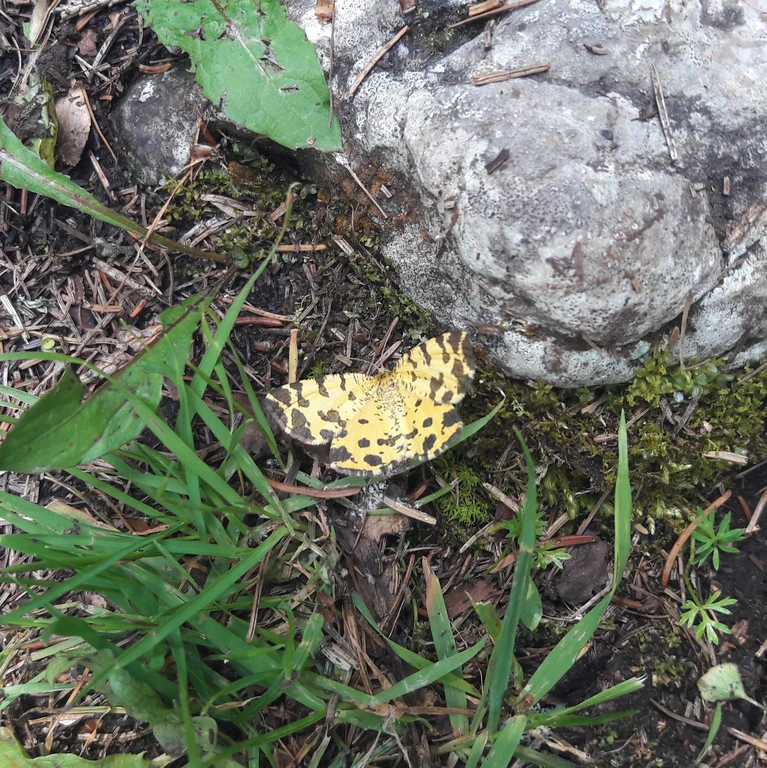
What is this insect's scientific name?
Pseudopanthera macularia
